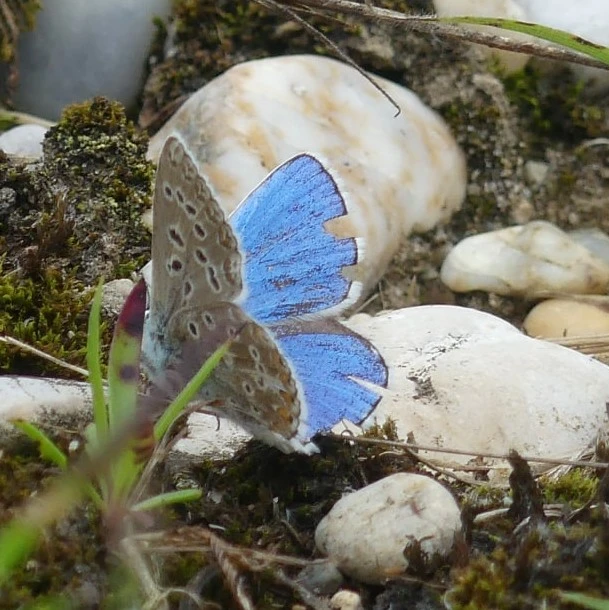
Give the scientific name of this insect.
Lysandra bellargus
